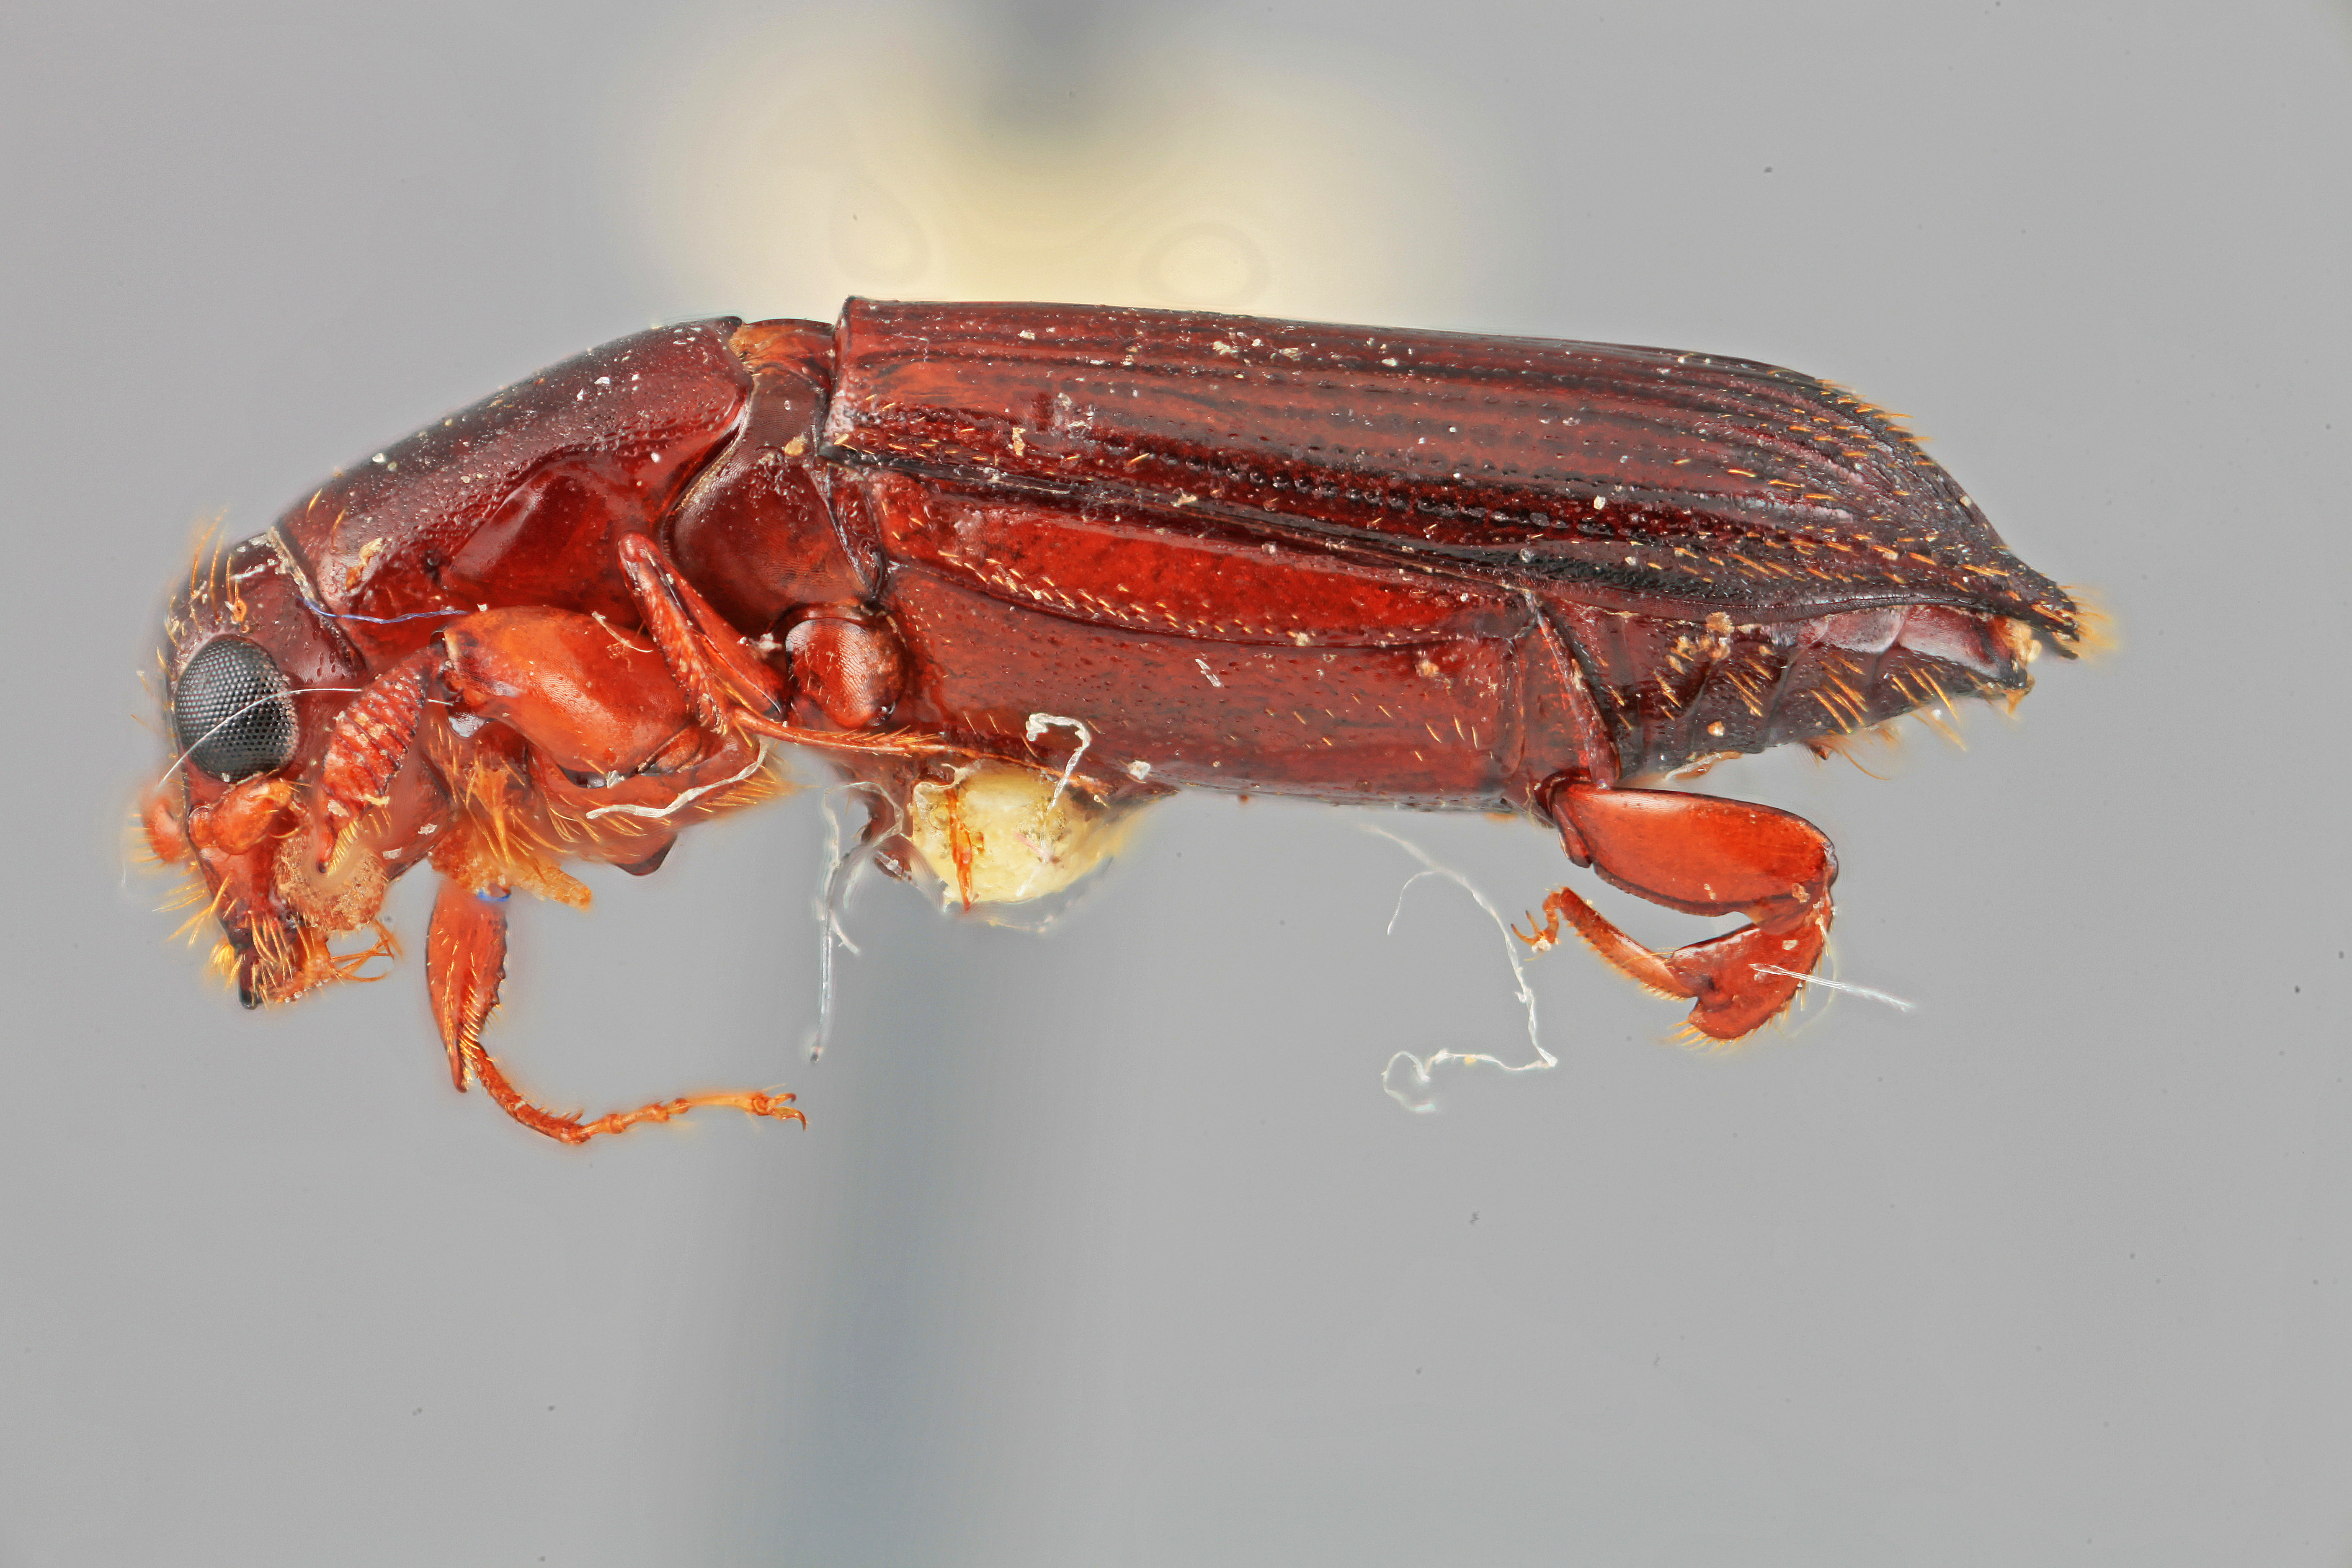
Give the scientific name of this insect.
Platypus angustatulus
